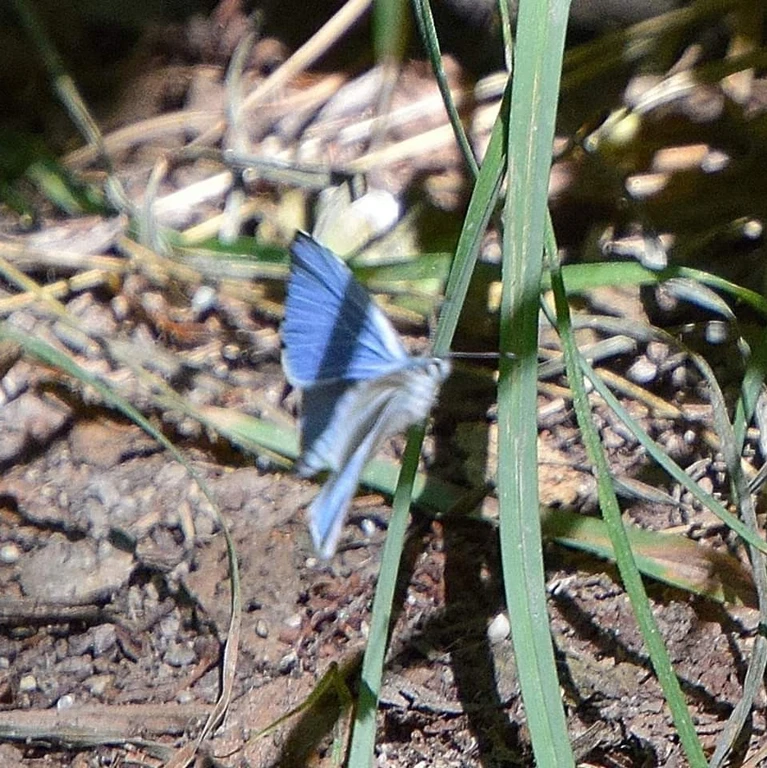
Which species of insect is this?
Celastrina argiolus
